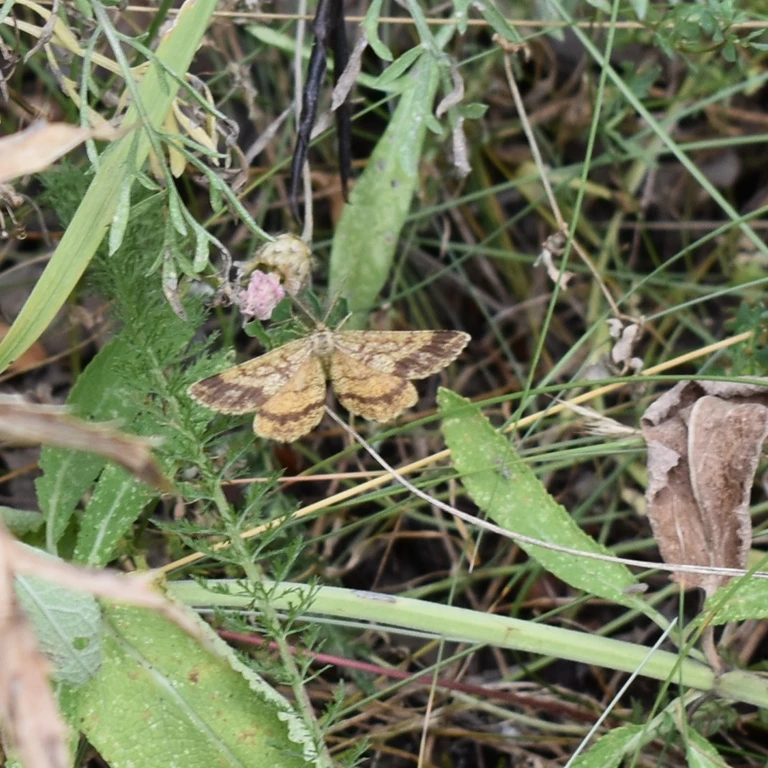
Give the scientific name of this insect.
Ematurga atomaria
